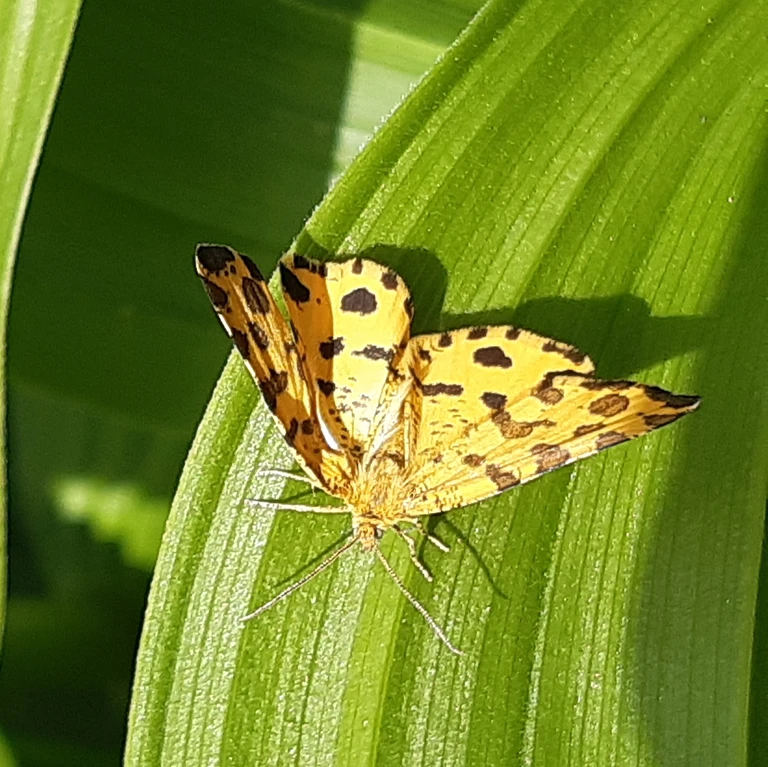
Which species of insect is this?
Pseudopanthera macularia
